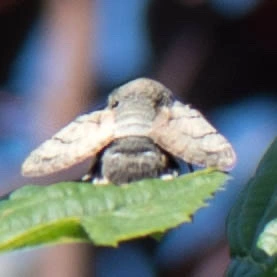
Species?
Macroglossum stellatarum
